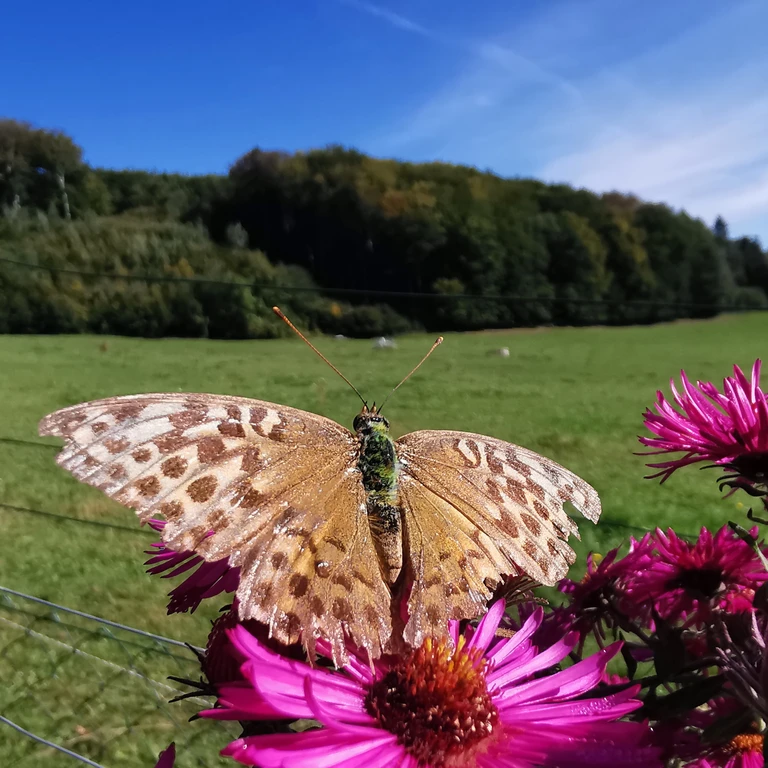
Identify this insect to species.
Argynnis paphia
